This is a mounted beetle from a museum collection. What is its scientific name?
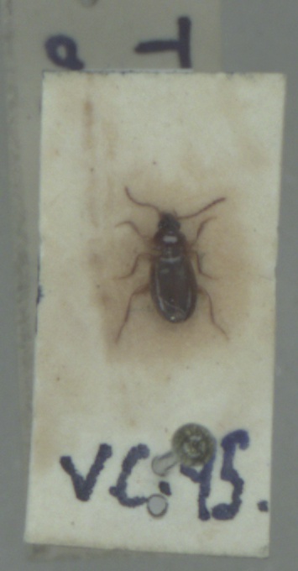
Trechus obtusus
